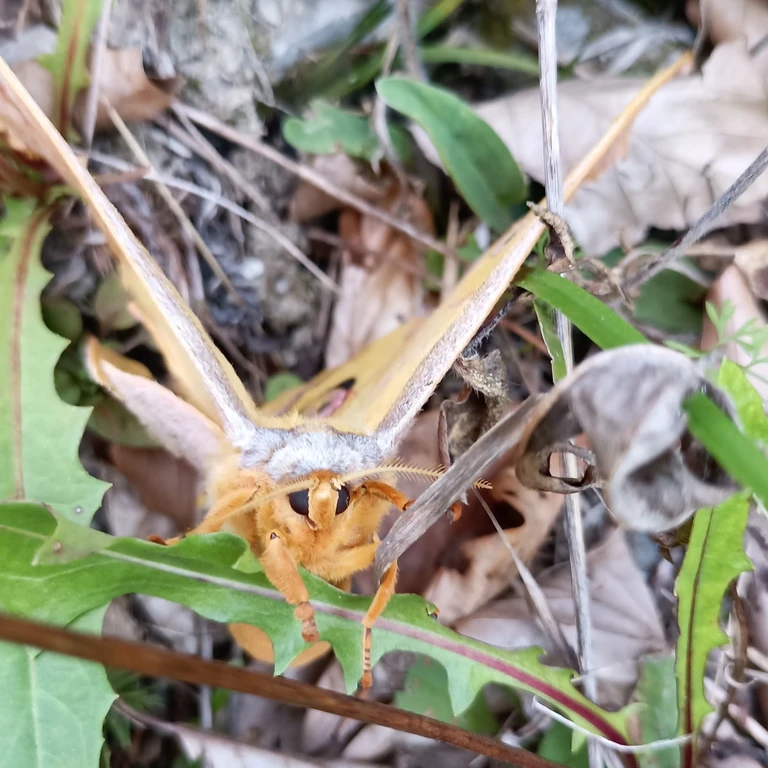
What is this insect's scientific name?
Antheraea yamamai
